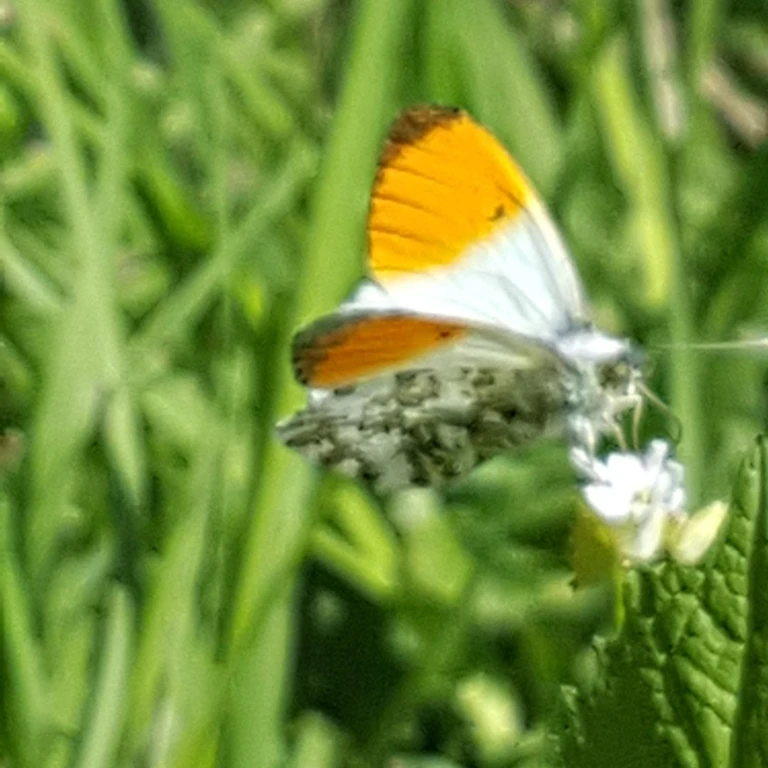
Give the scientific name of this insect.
Anthocharis cardamines
